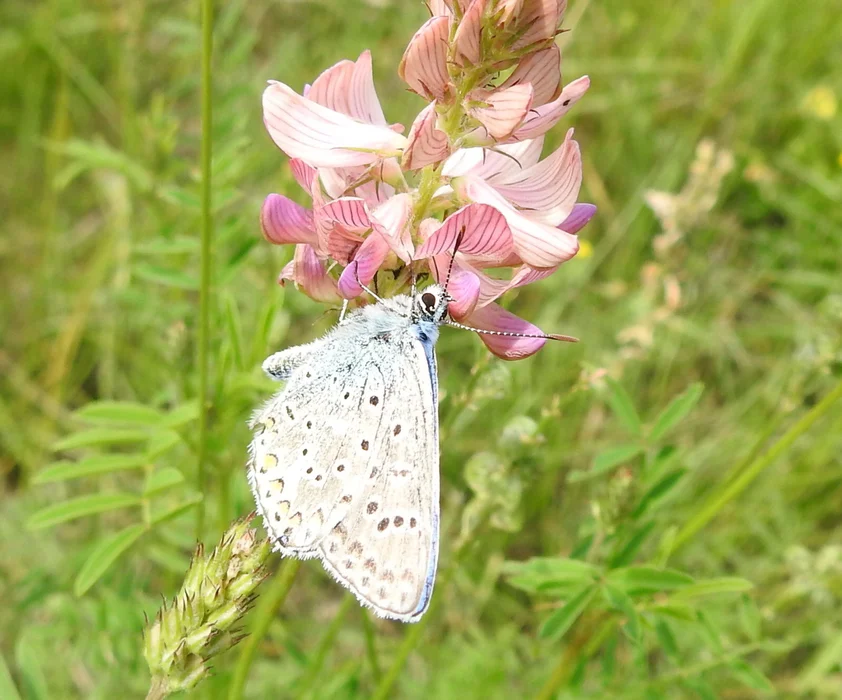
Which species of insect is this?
Polyommatus icarus
